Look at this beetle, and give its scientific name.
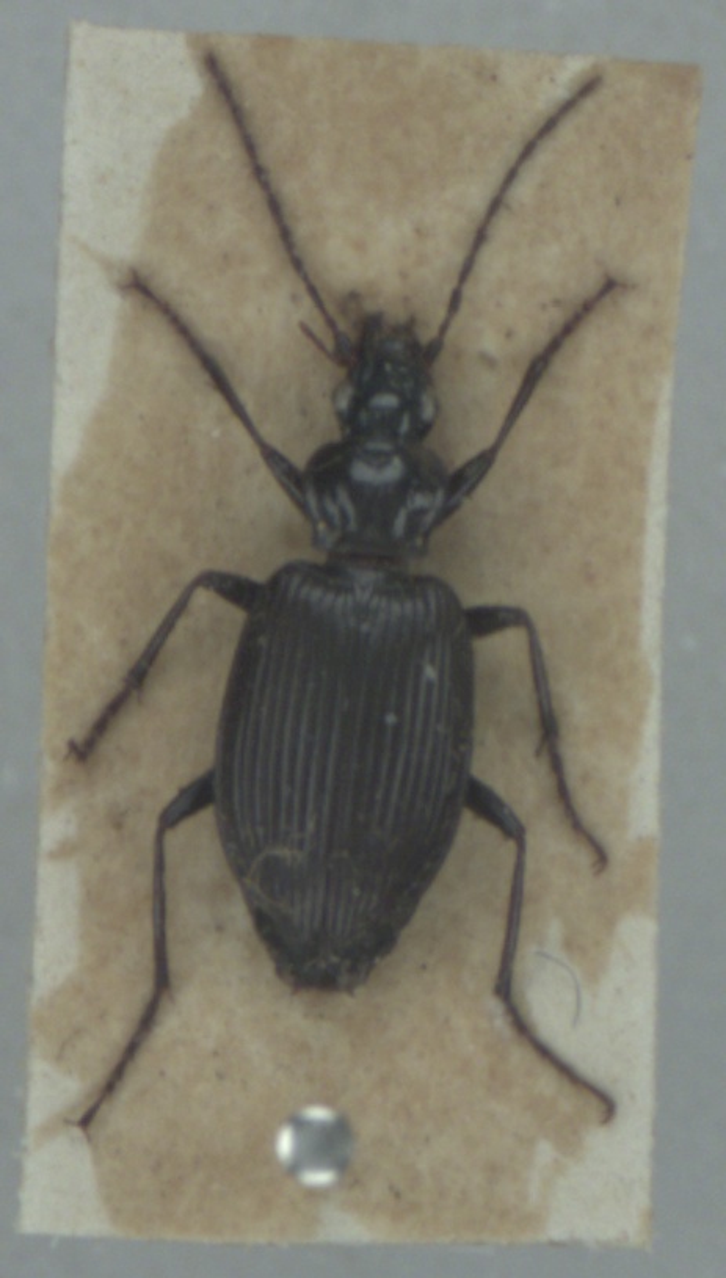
Platynus assimilis
